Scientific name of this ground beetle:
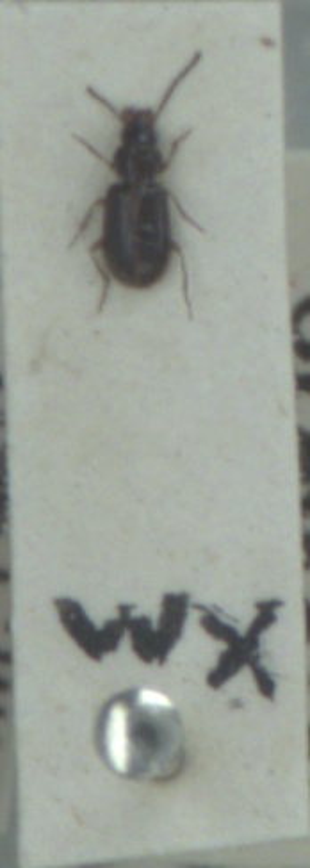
Acupalpus exiguus
